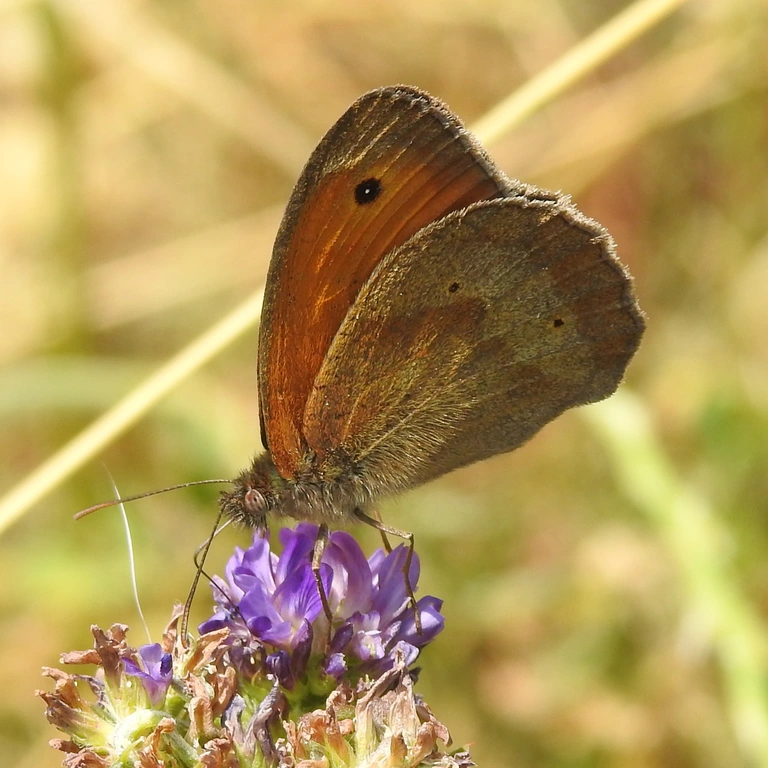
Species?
Maniola jurtina
